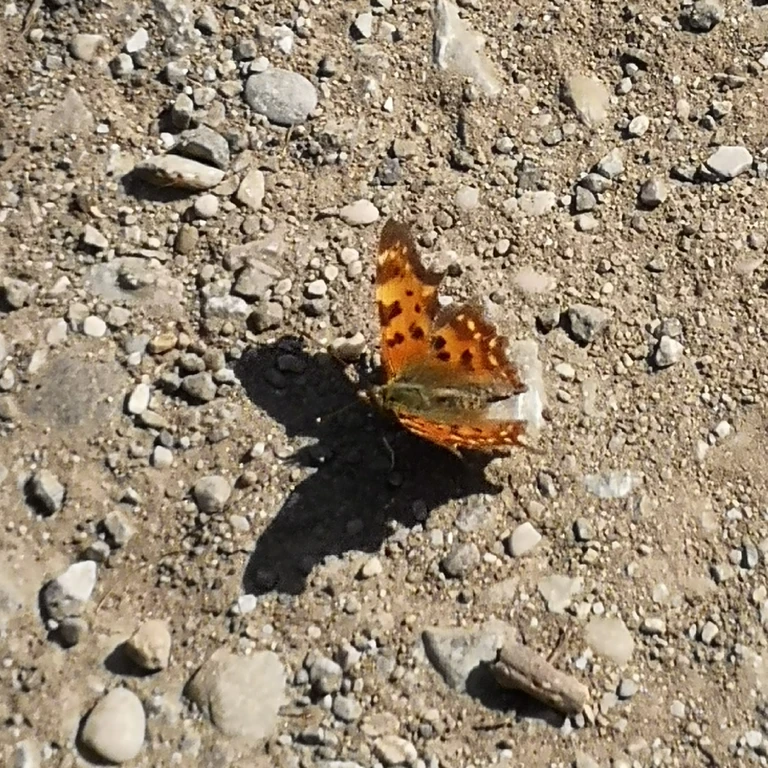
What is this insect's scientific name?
Polygonia c-album
